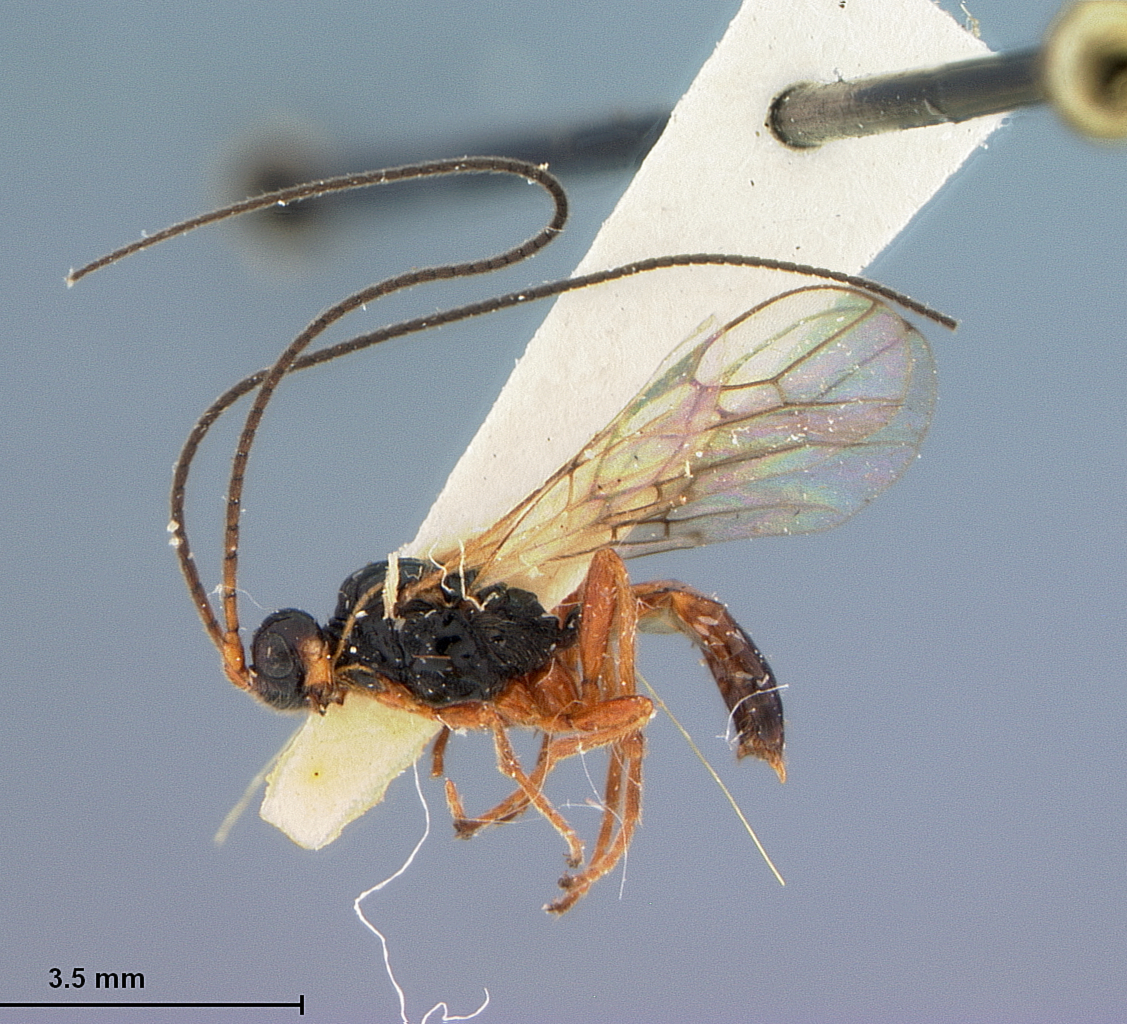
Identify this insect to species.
Phaenocarpa indistincta
